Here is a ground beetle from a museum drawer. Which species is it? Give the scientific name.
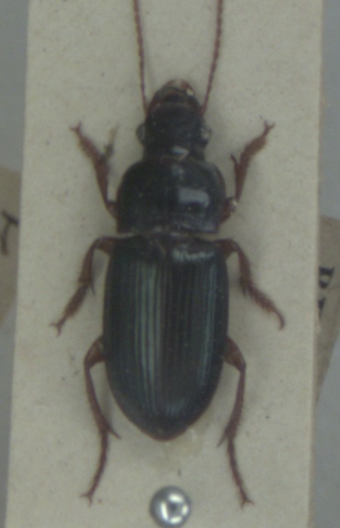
Harpalus smaragdinus
